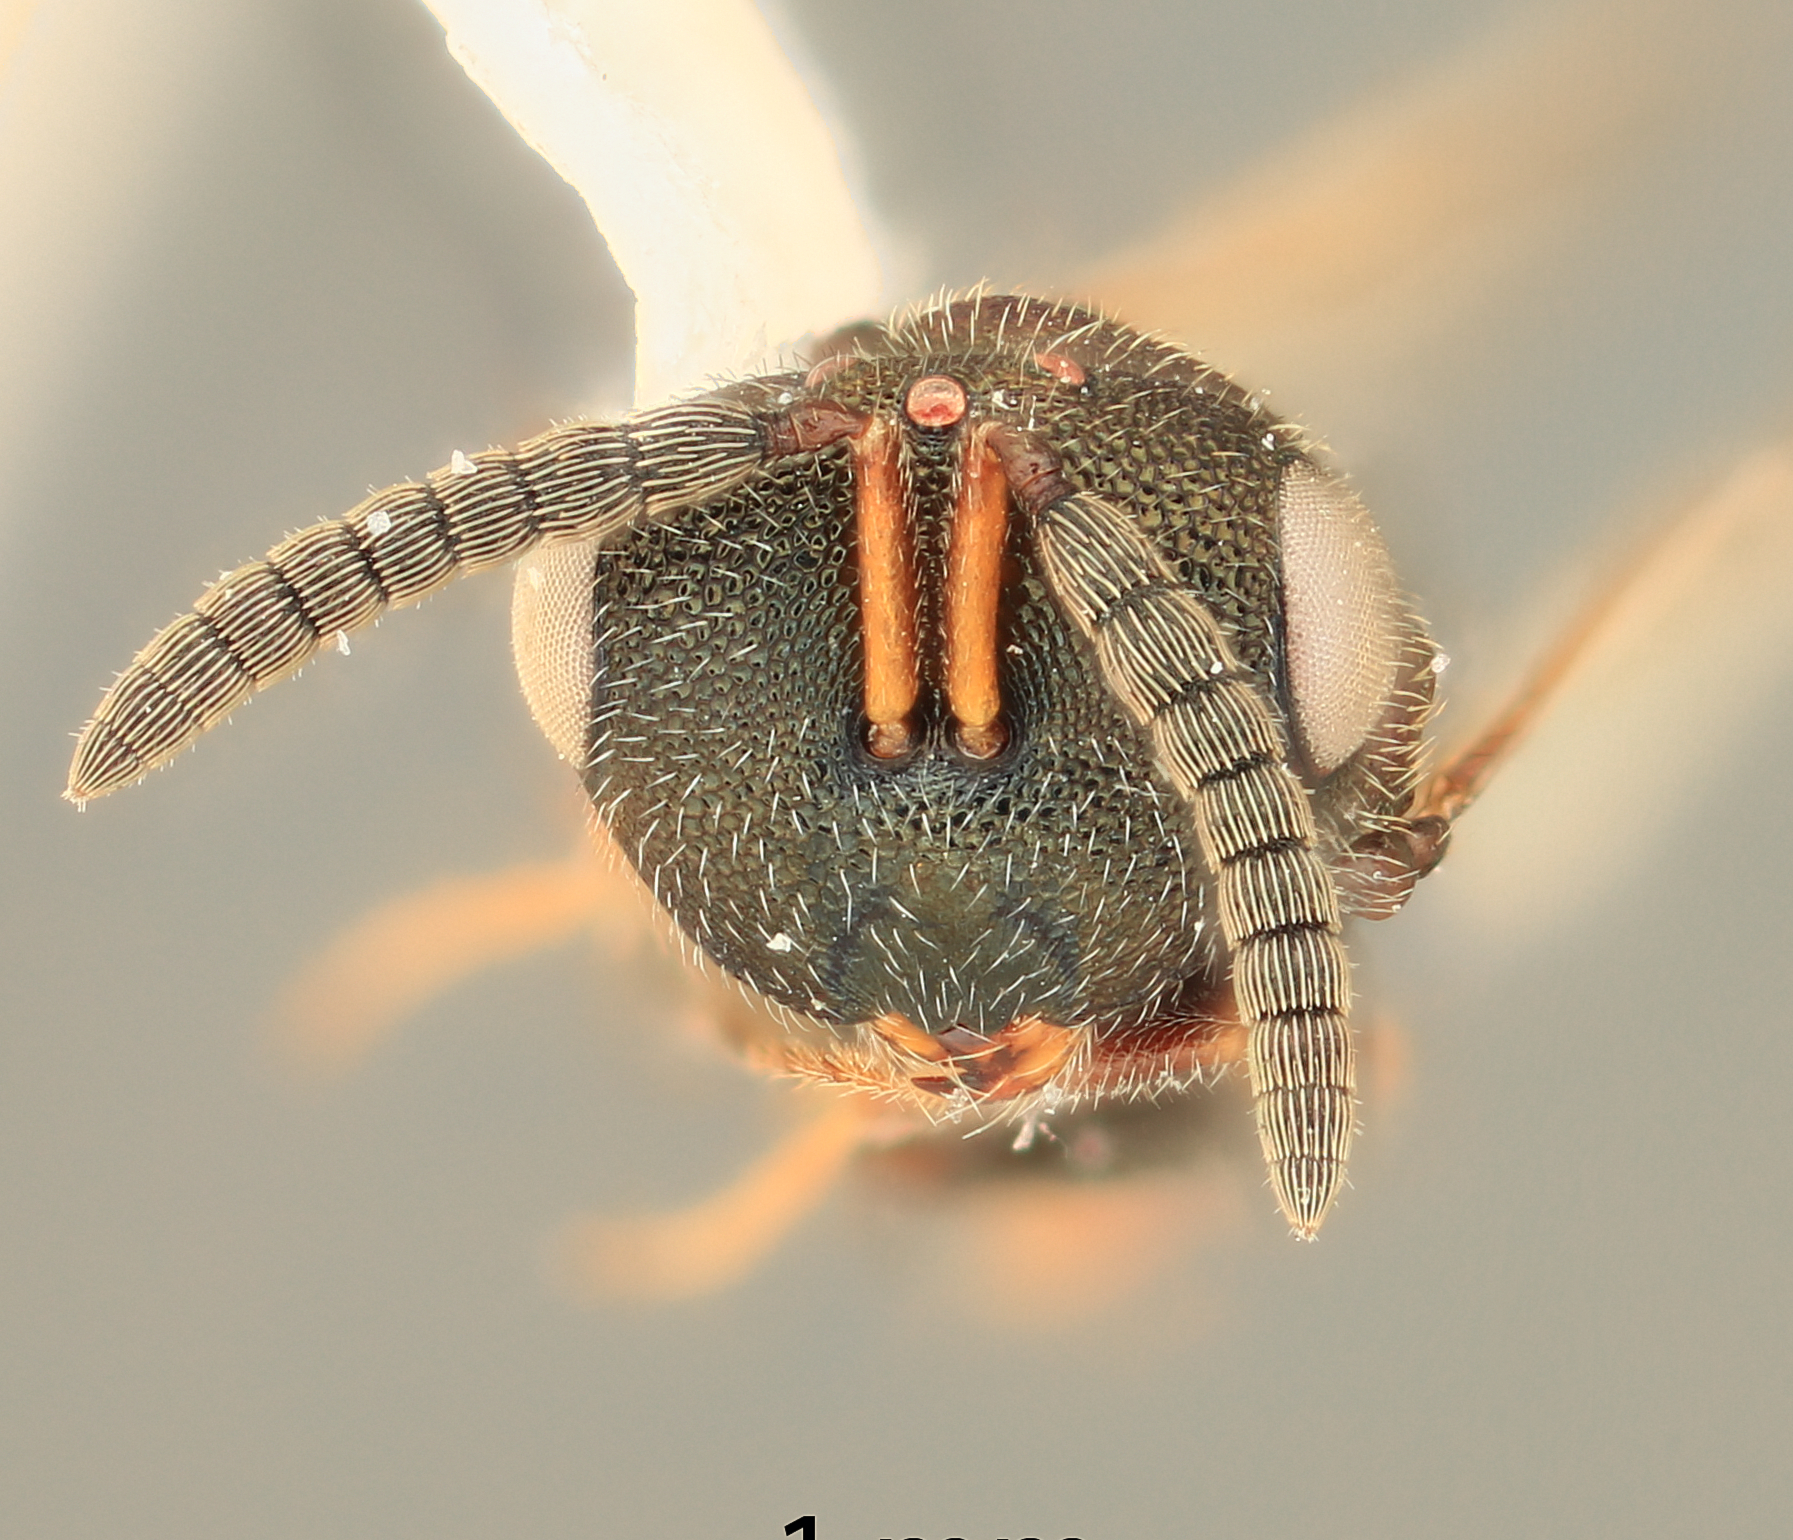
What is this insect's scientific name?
Bonitoa nigra
